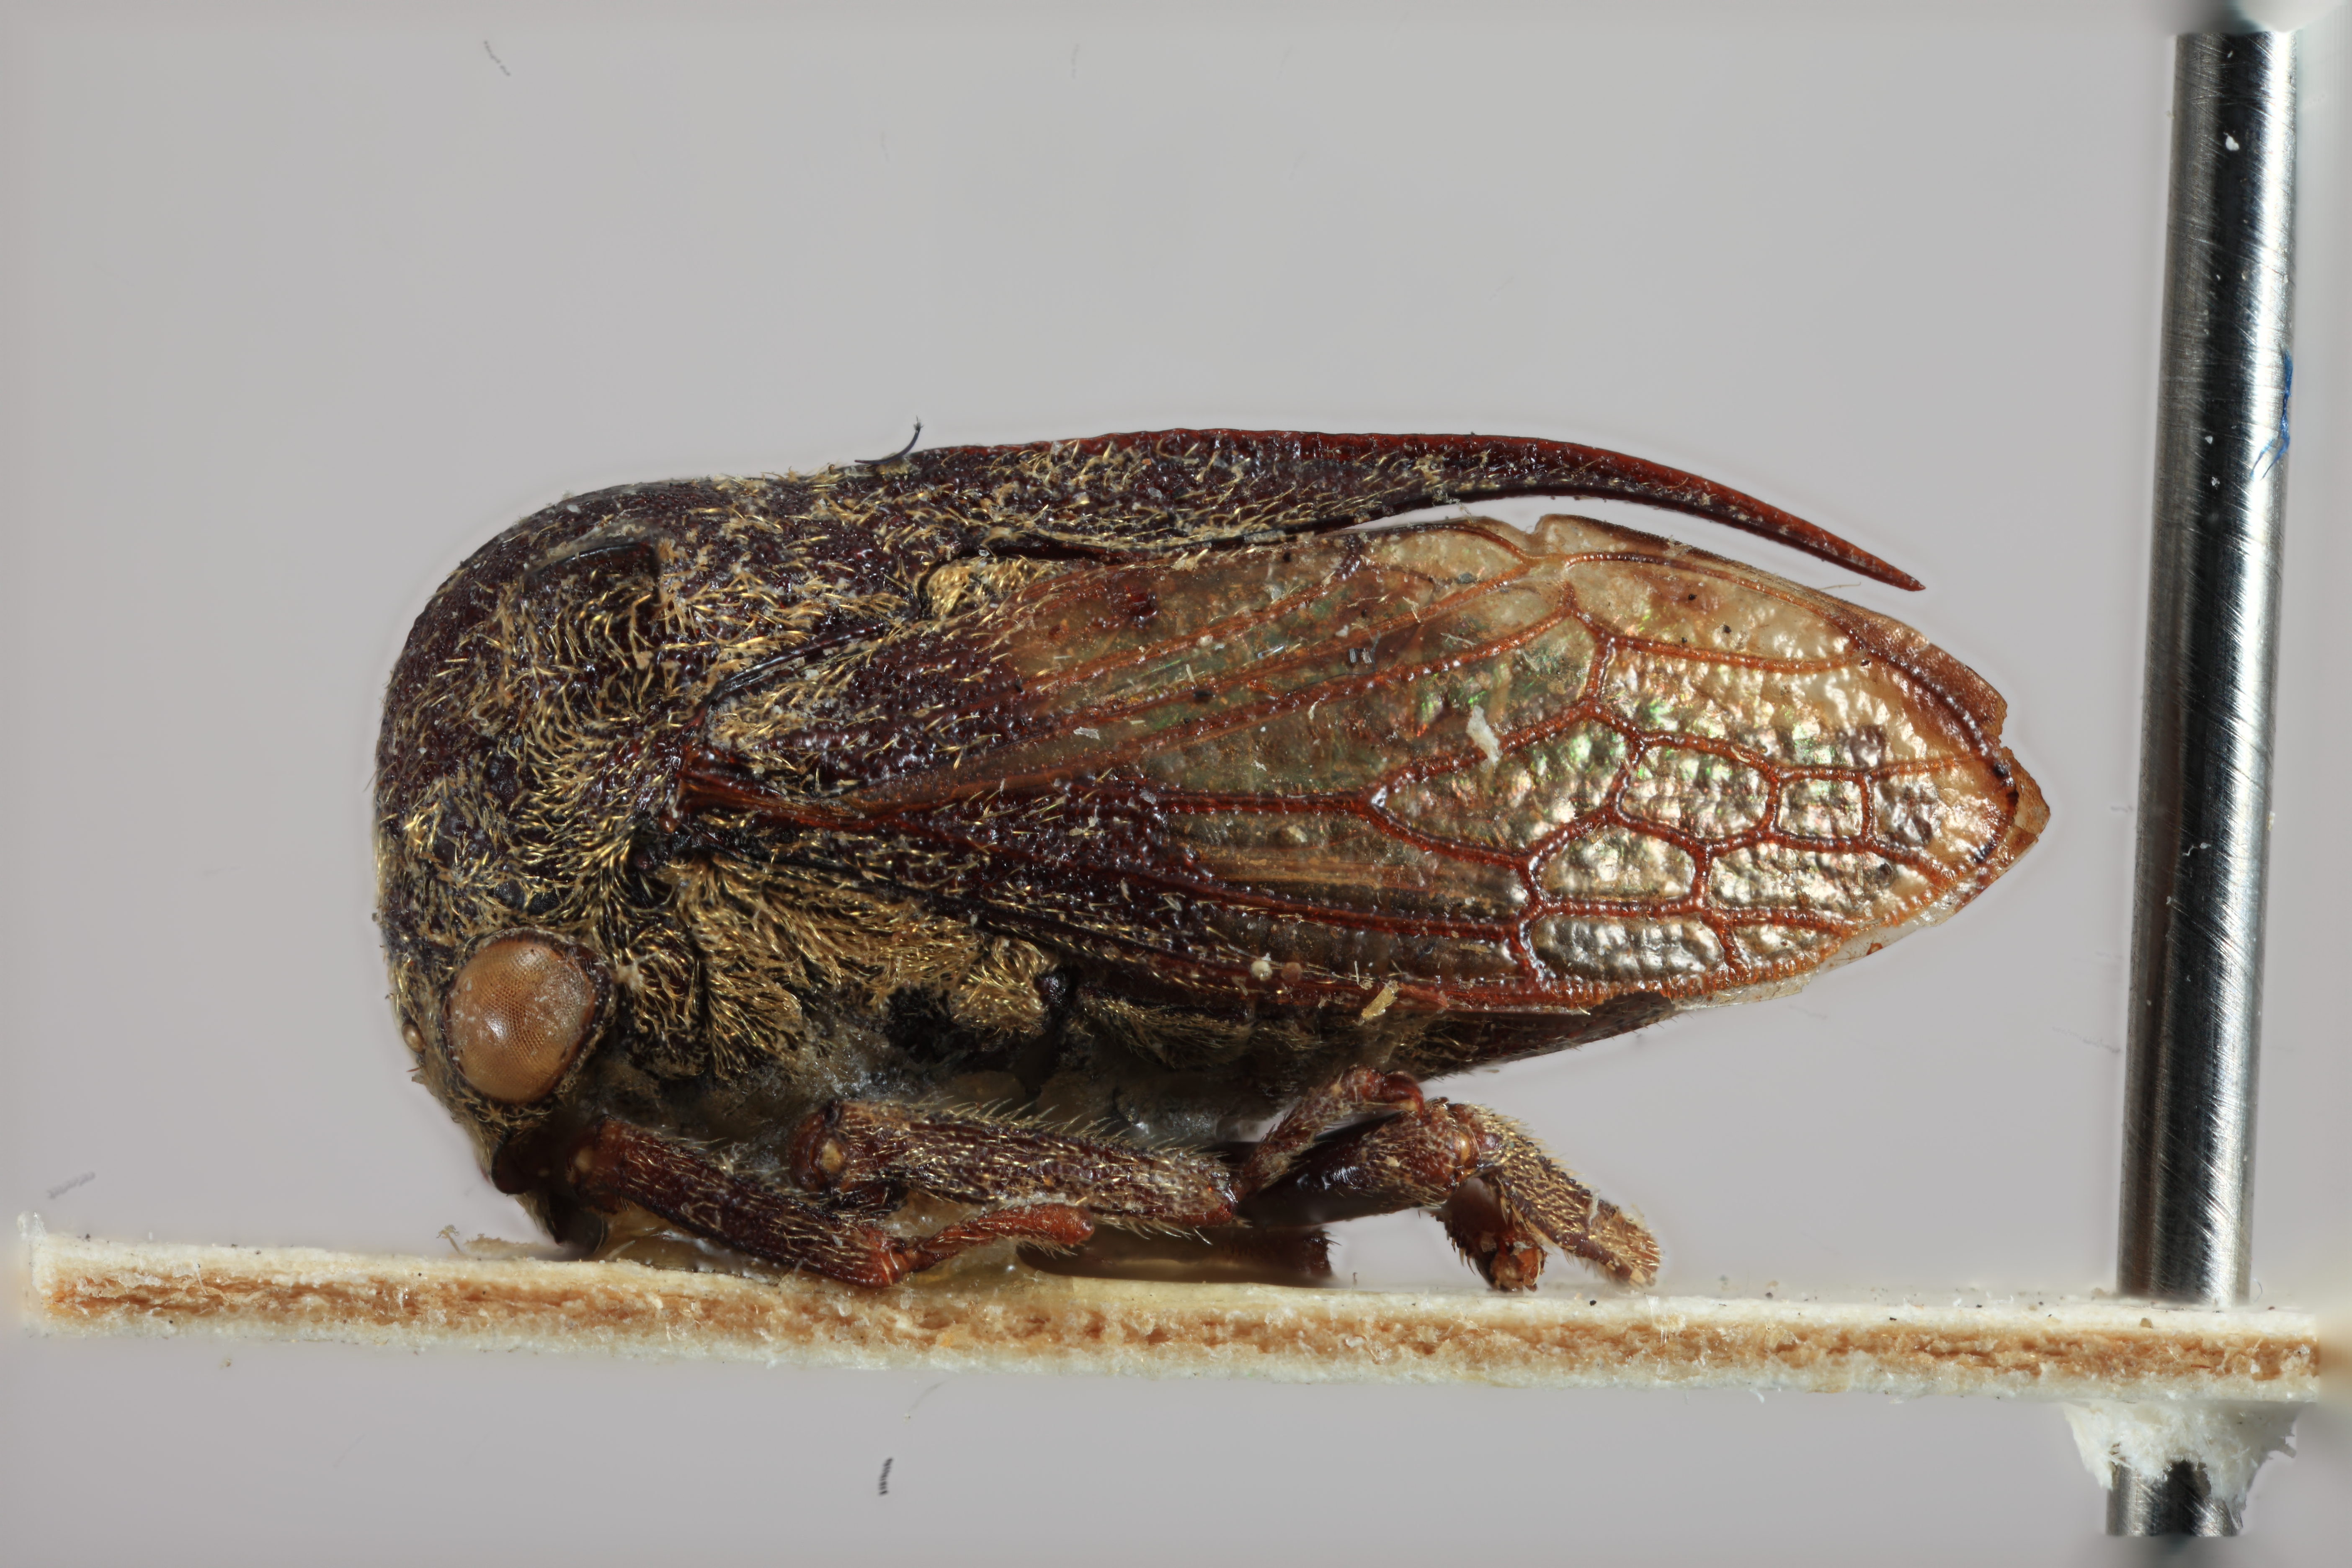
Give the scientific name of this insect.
Tricentrus decurvatus
